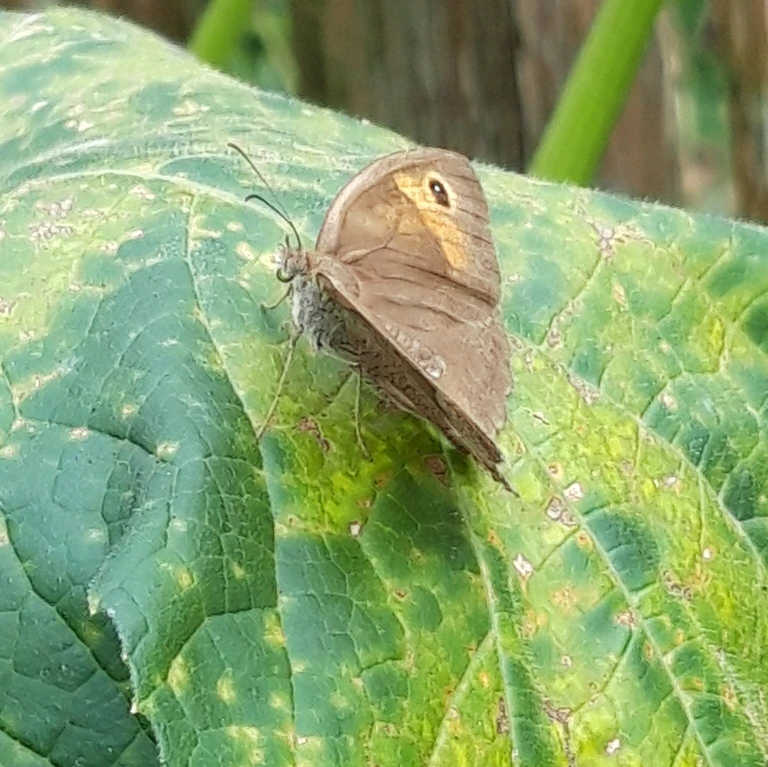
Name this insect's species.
Maniola jurtina
